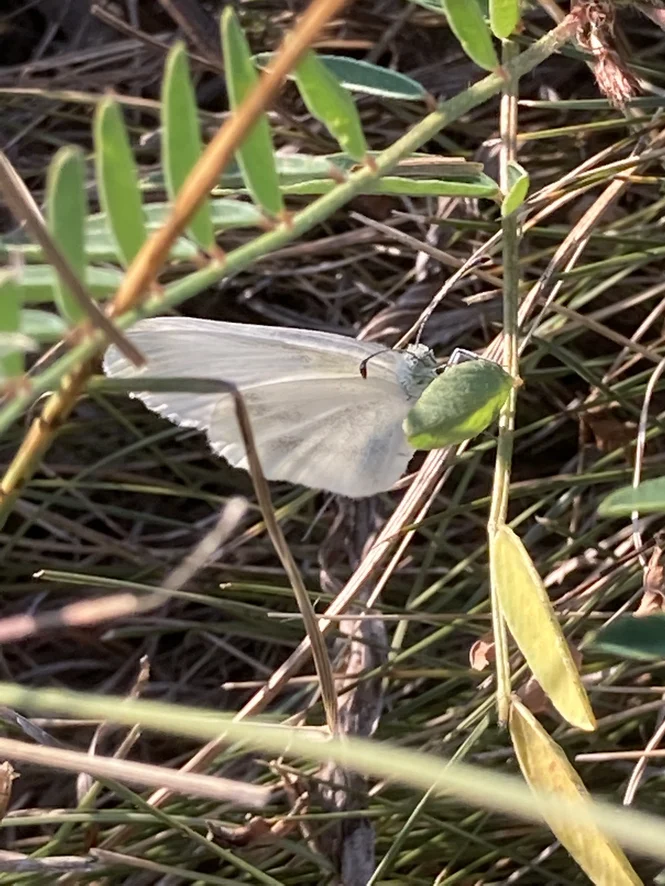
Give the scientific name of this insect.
Leptidea sinapis/juvernica
